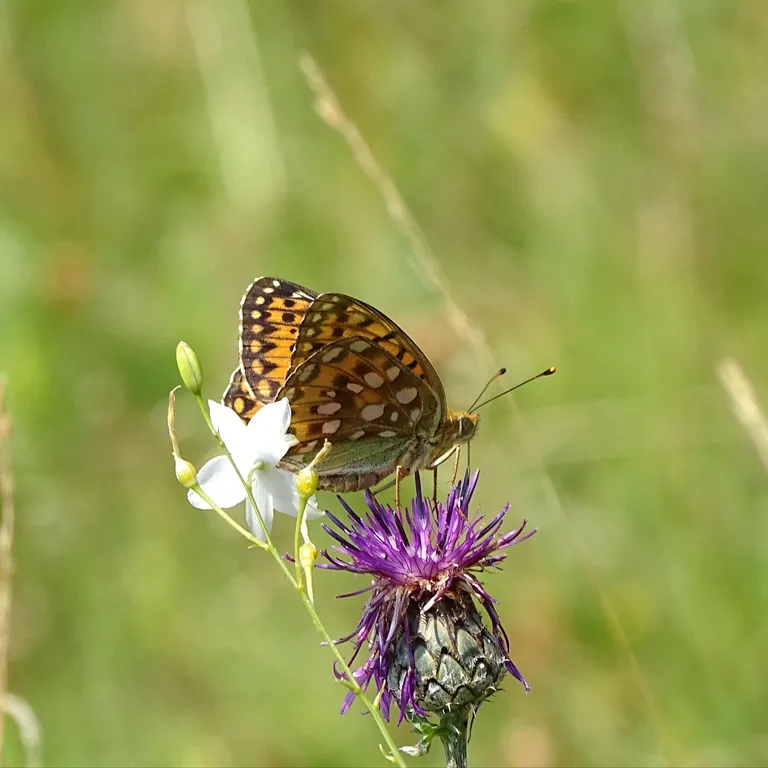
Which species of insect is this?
Speyeria aglaja
